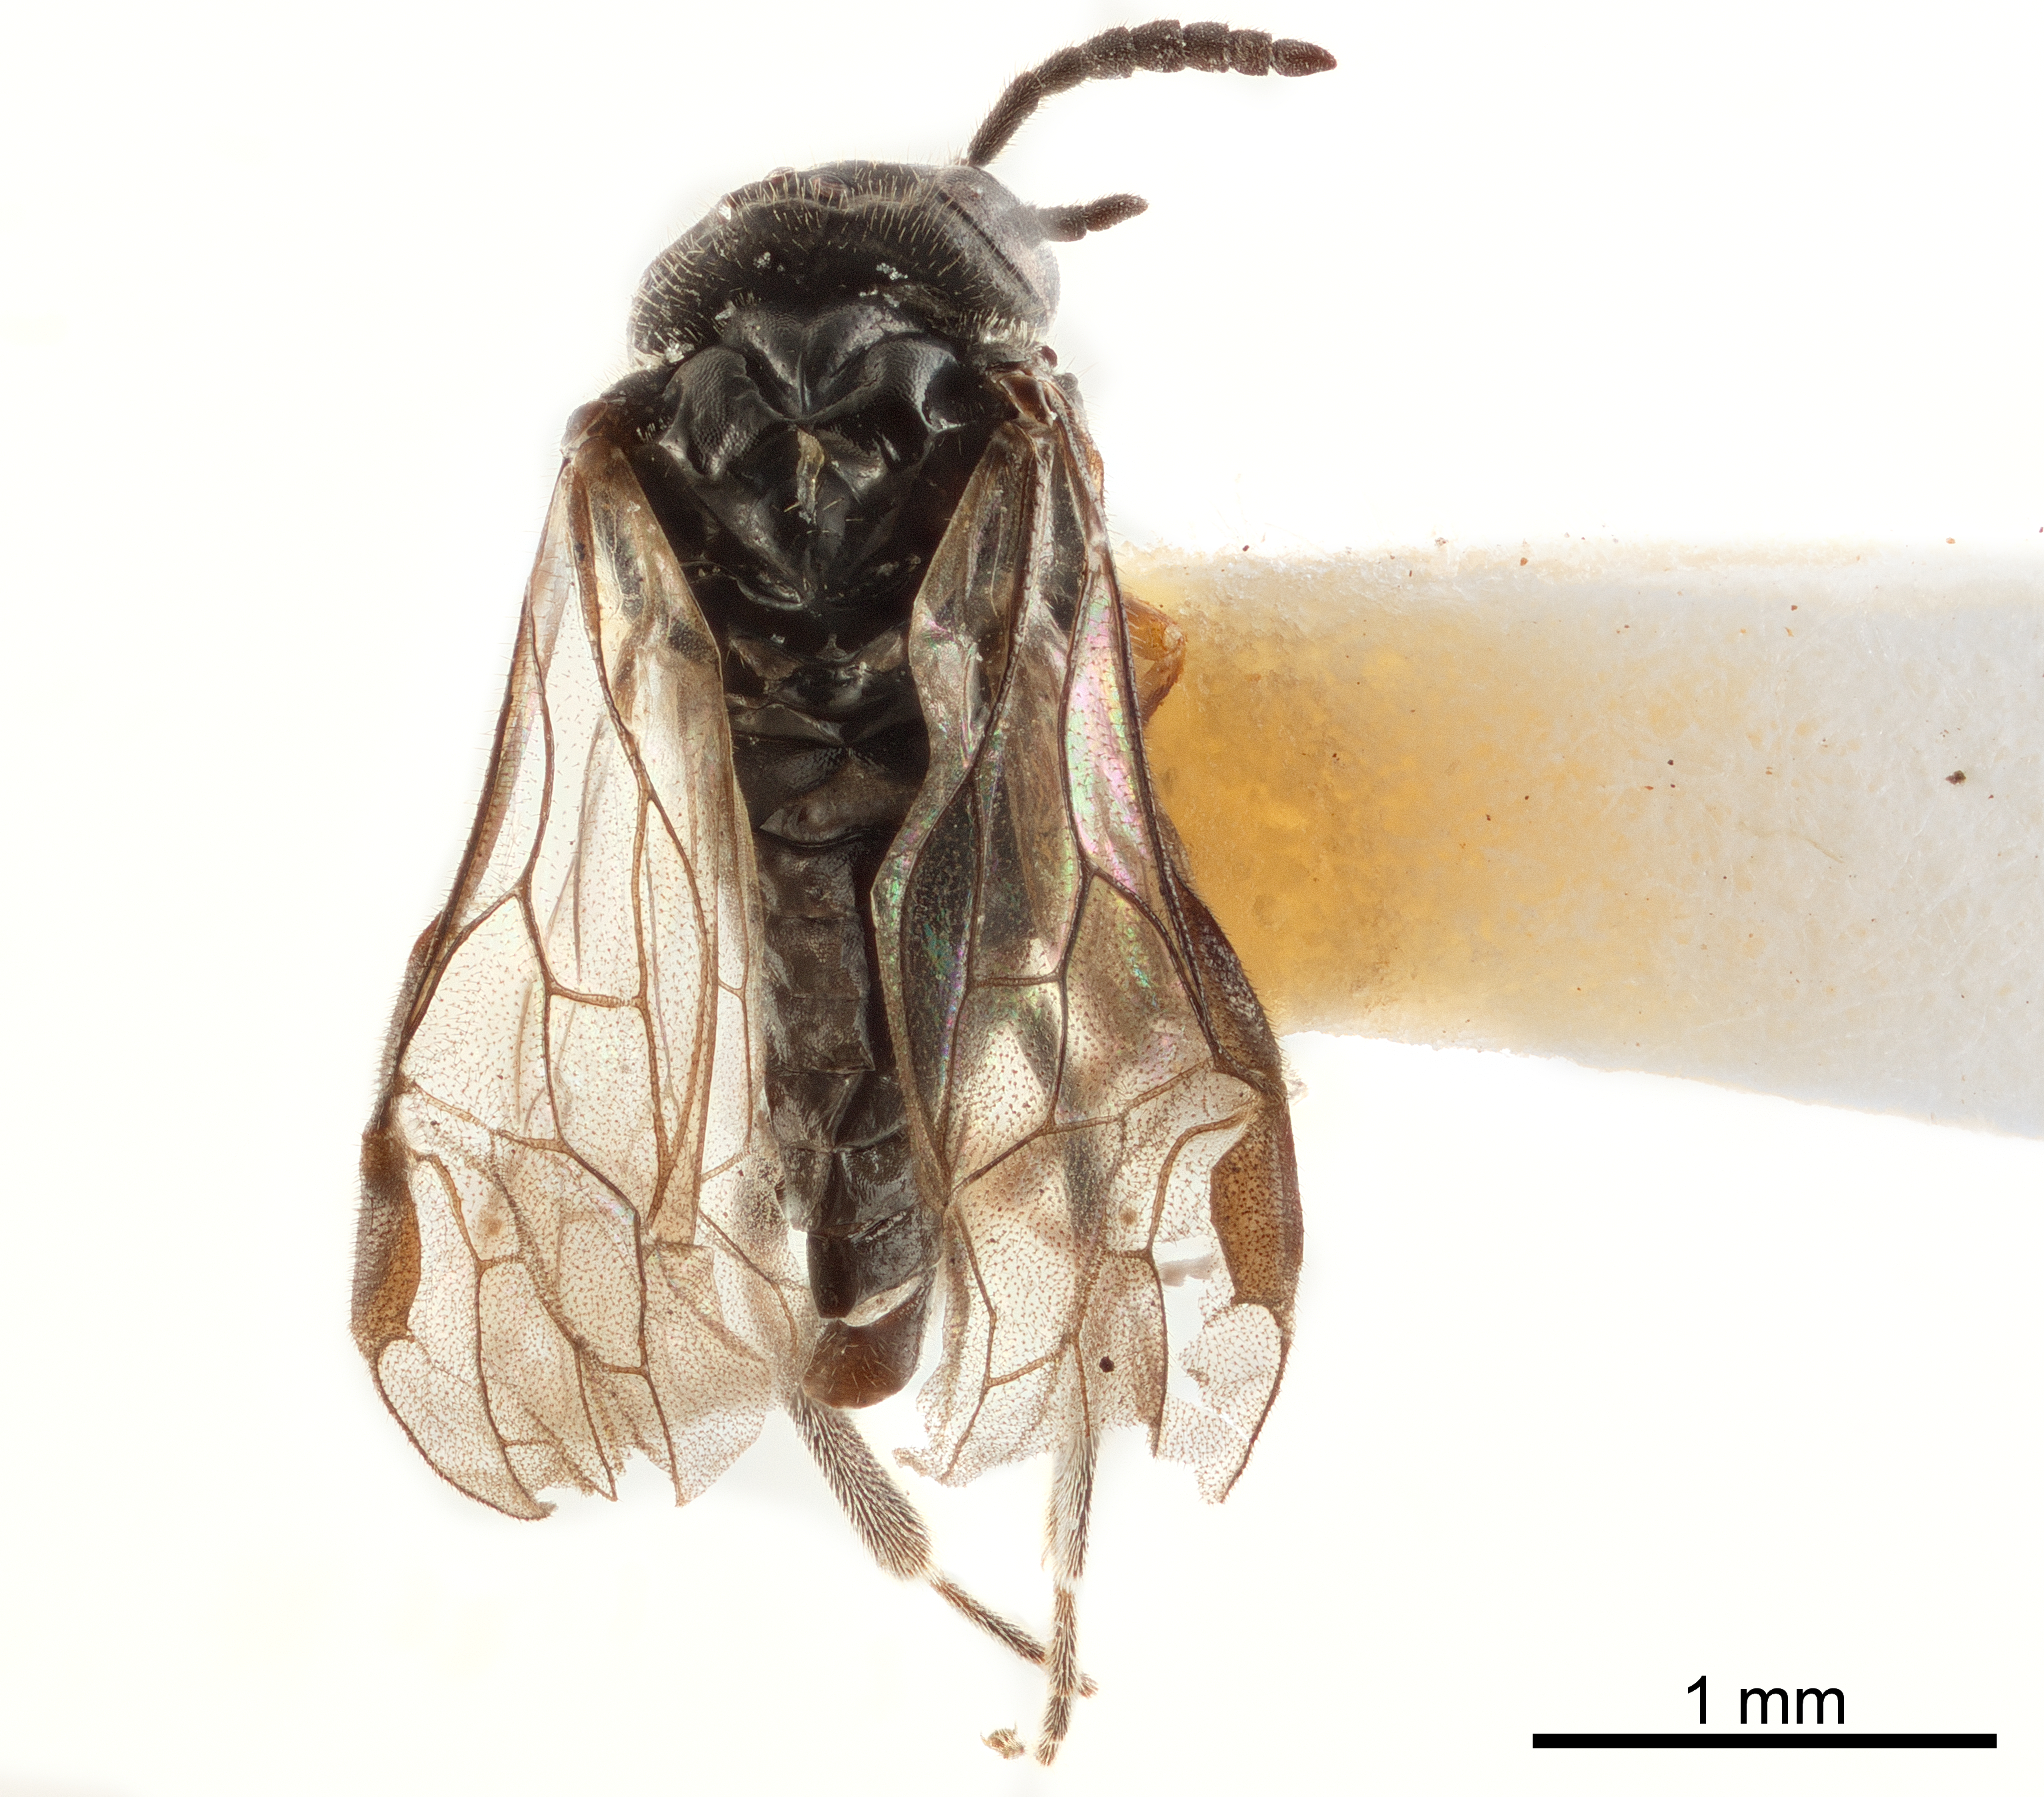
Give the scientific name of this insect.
Setabara histrionica
